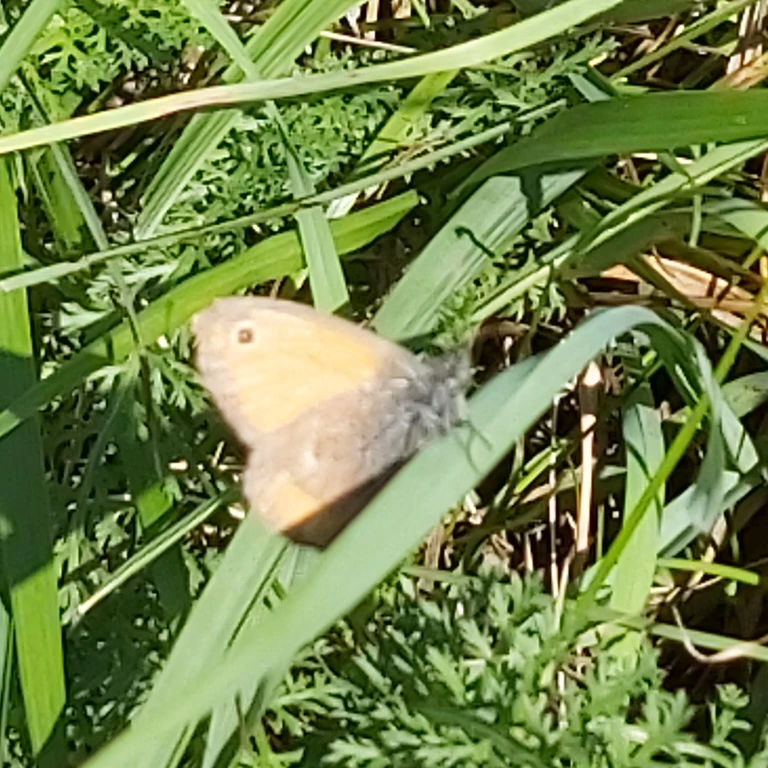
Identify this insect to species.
Coenonympha pamphilus
